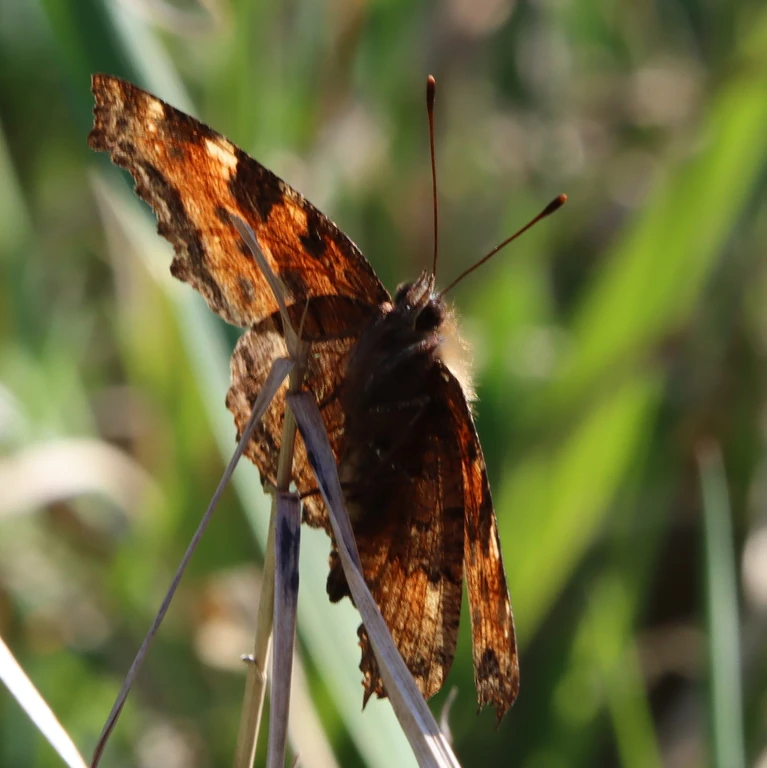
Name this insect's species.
Nymphalis polychloros
